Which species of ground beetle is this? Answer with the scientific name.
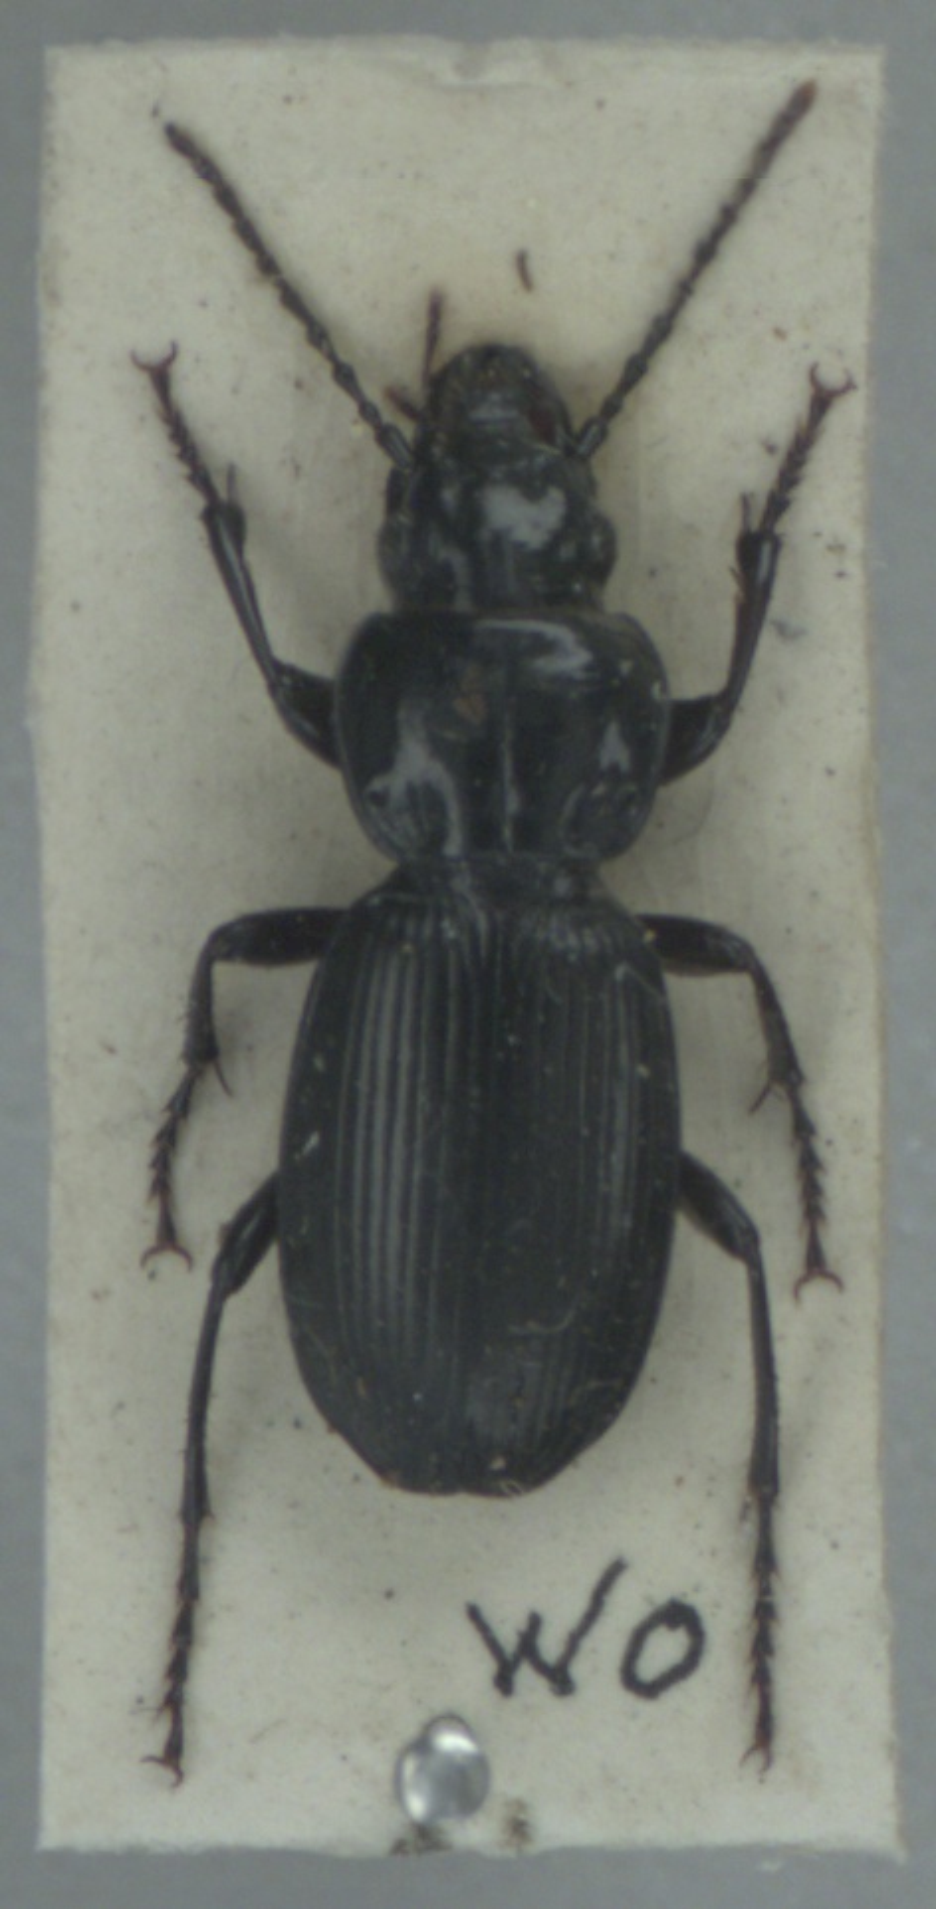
Pterostichus madidus
